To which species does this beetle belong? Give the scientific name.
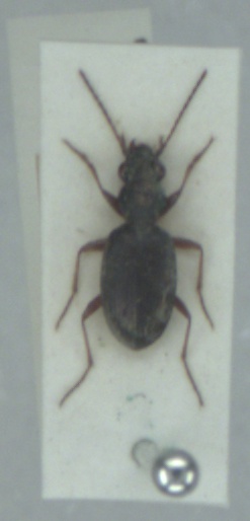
Asaphidion pallipes
